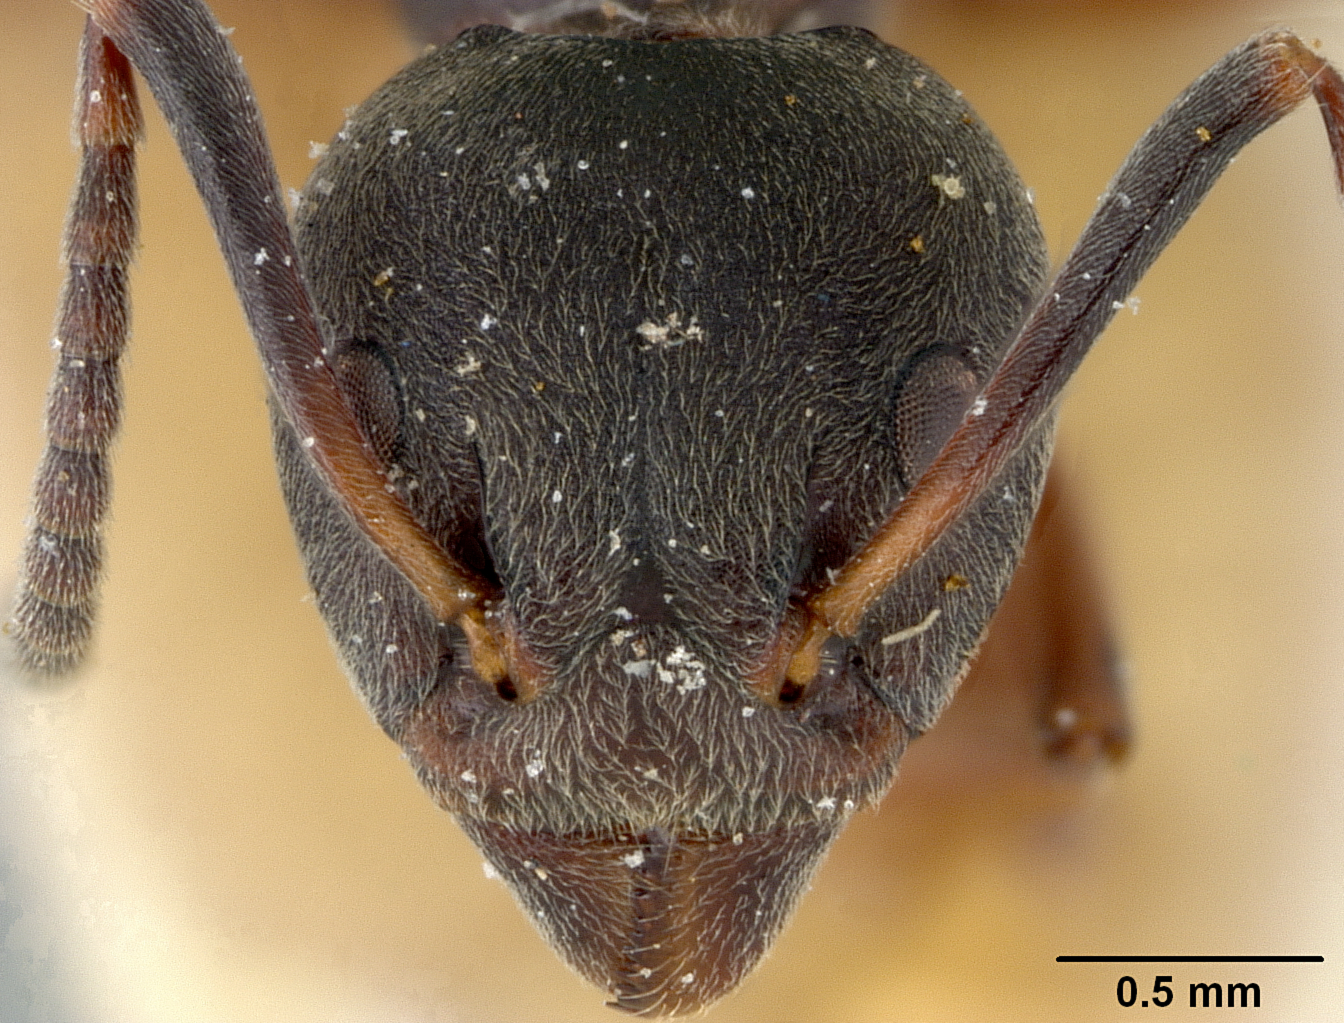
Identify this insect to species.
Dolichoderus laotius
